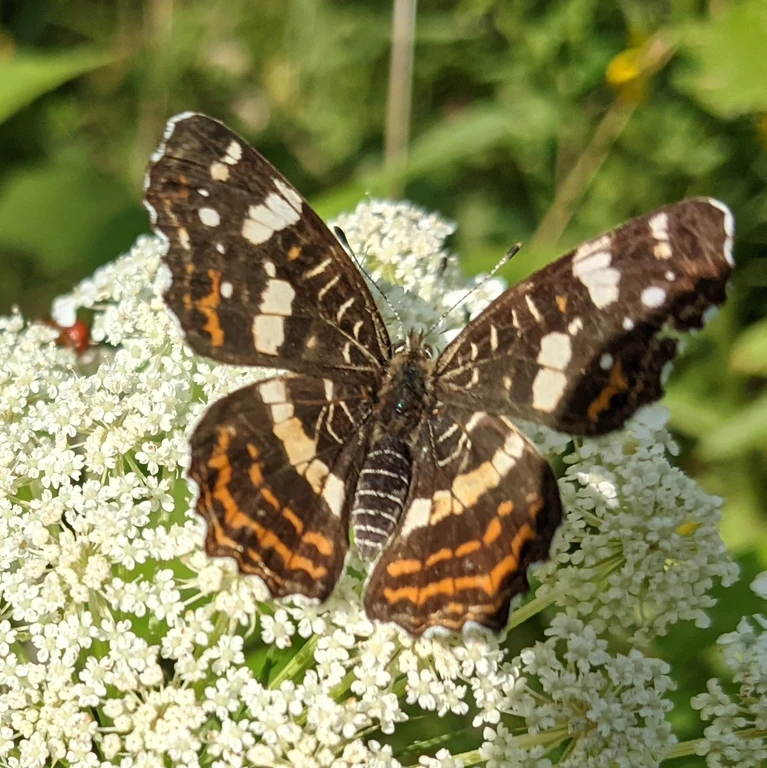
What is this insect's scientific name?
Araschnia levana
